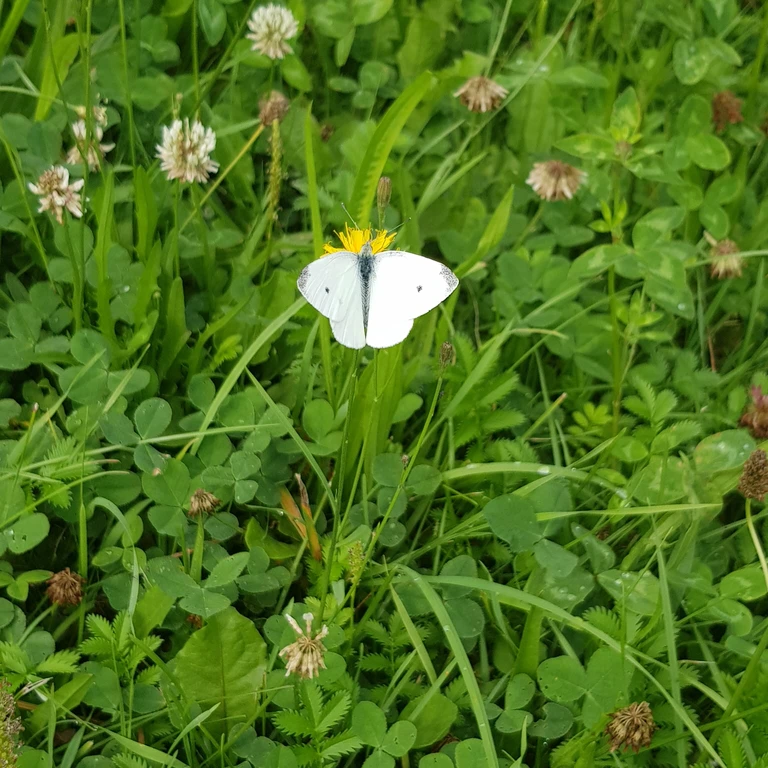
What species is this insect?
Pieris rapae
